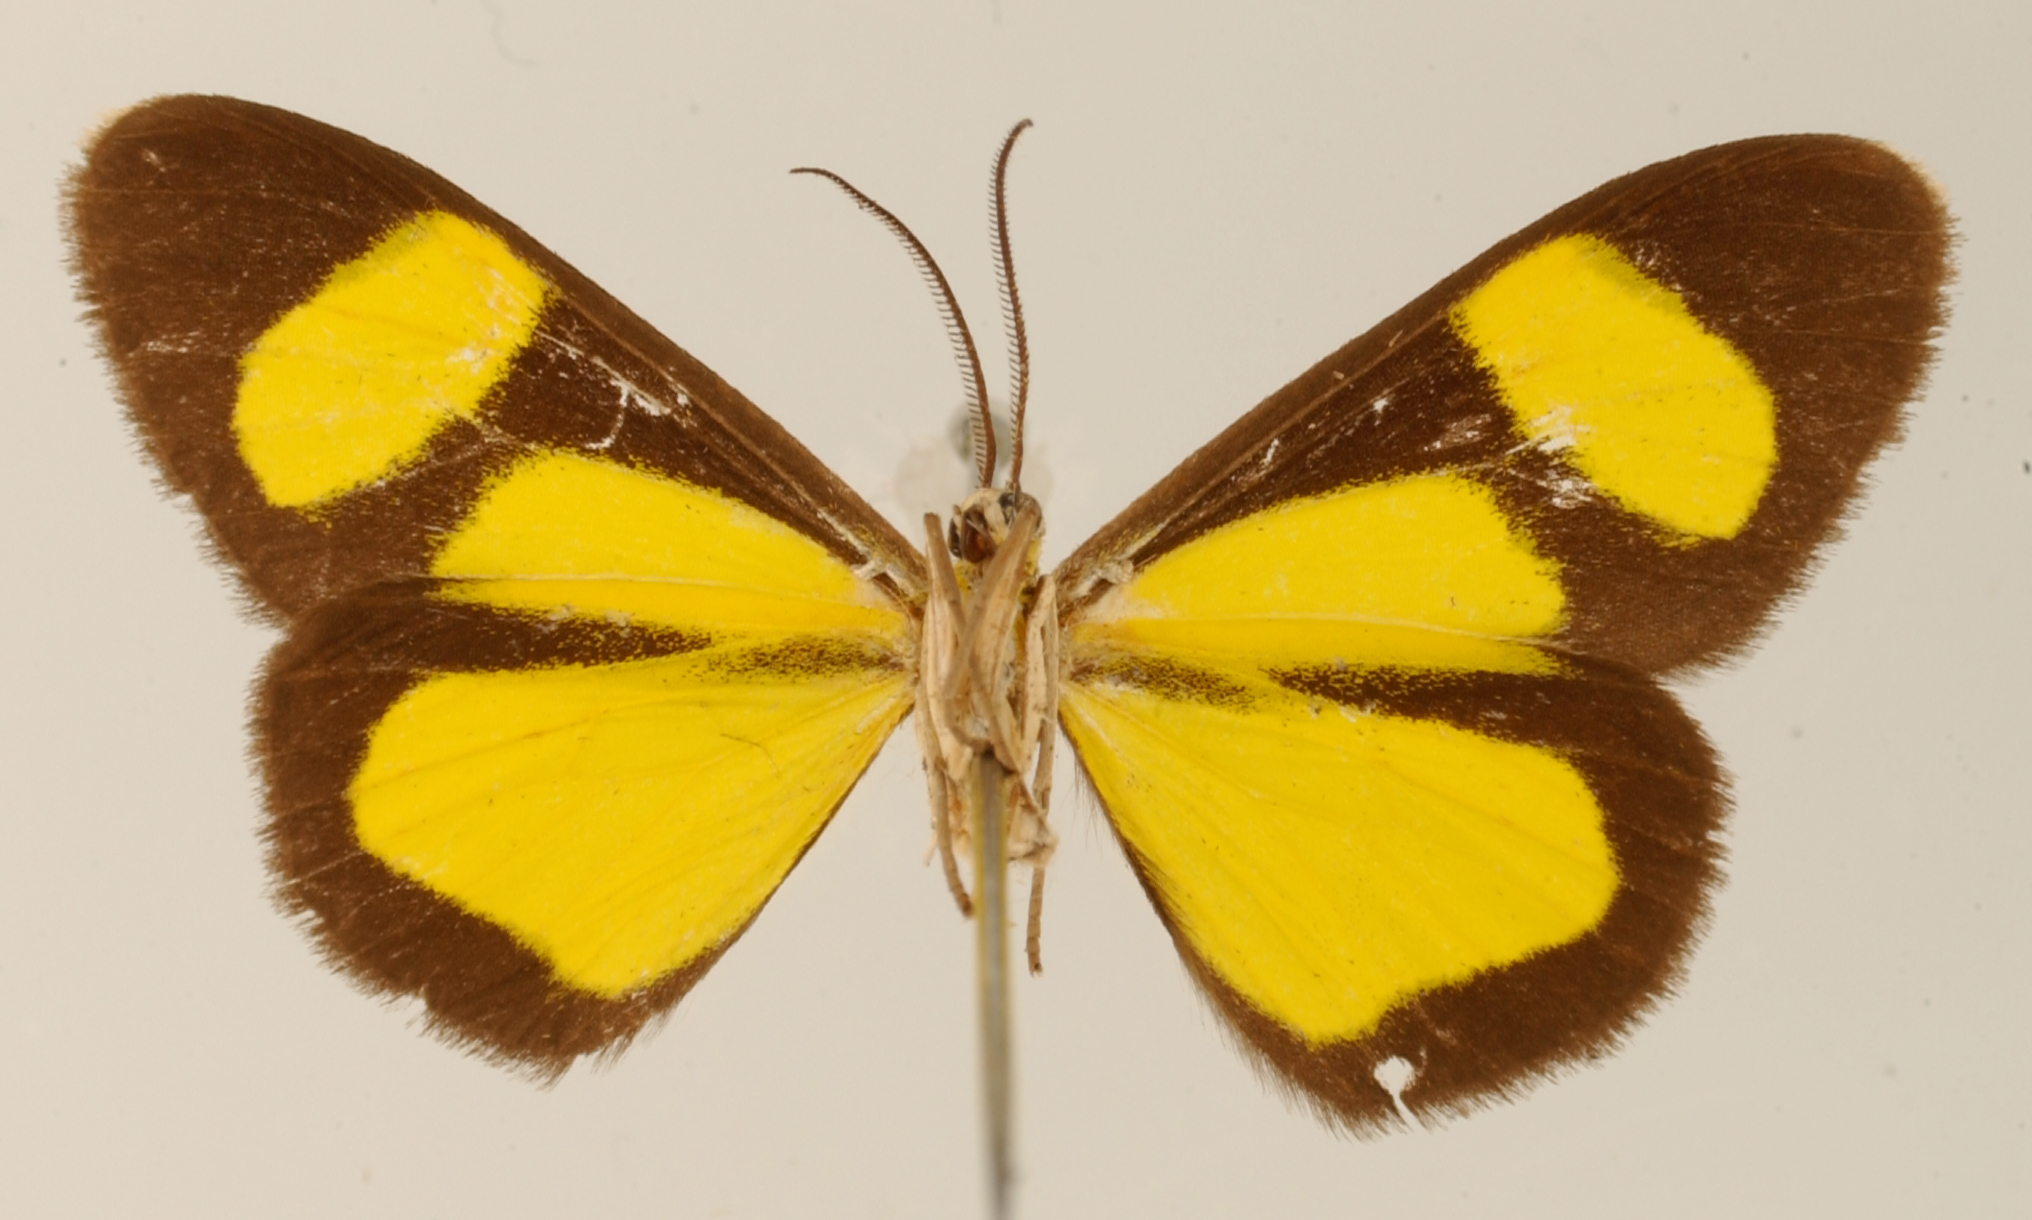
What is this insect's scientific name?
Flavinia quicha
